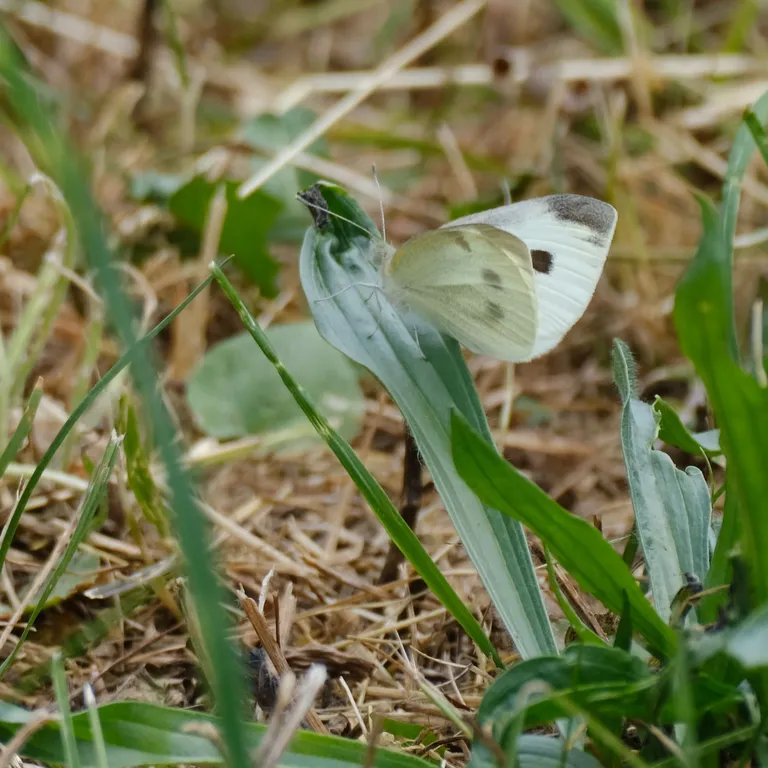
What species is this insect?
Pieris rapae
